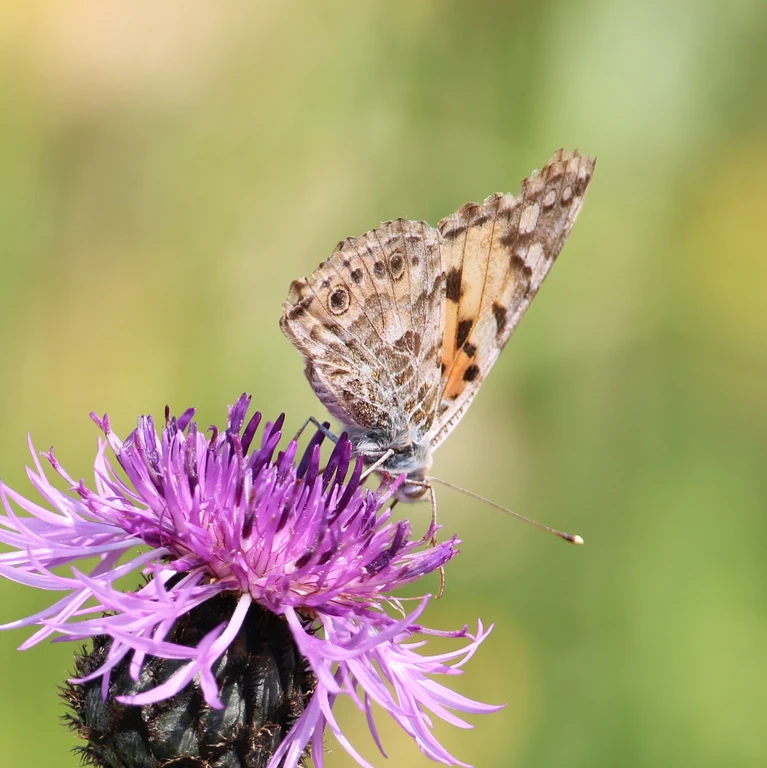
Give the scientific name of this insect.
Vanessa cardui
